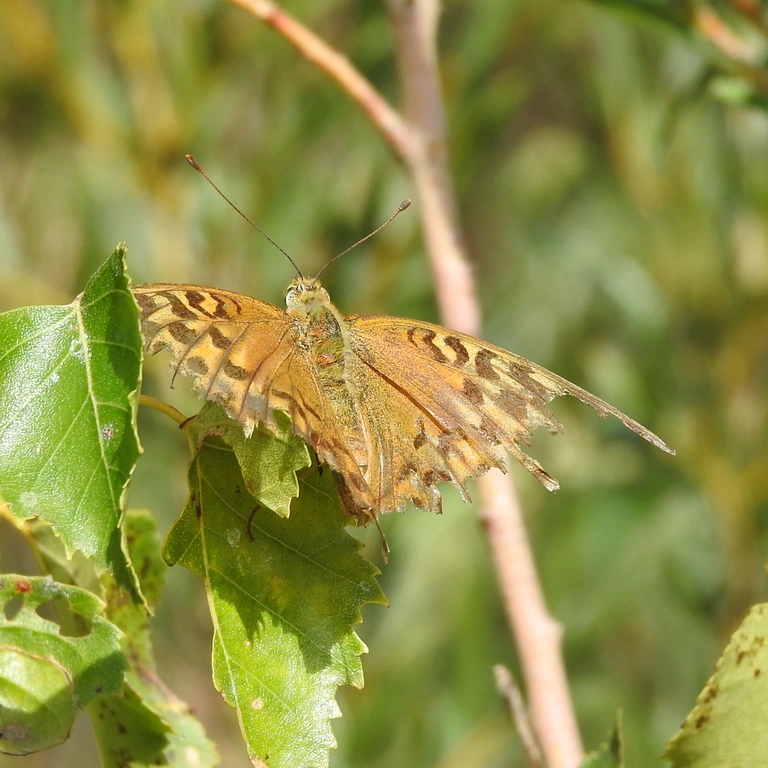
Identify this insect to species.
Argynnis paphia
